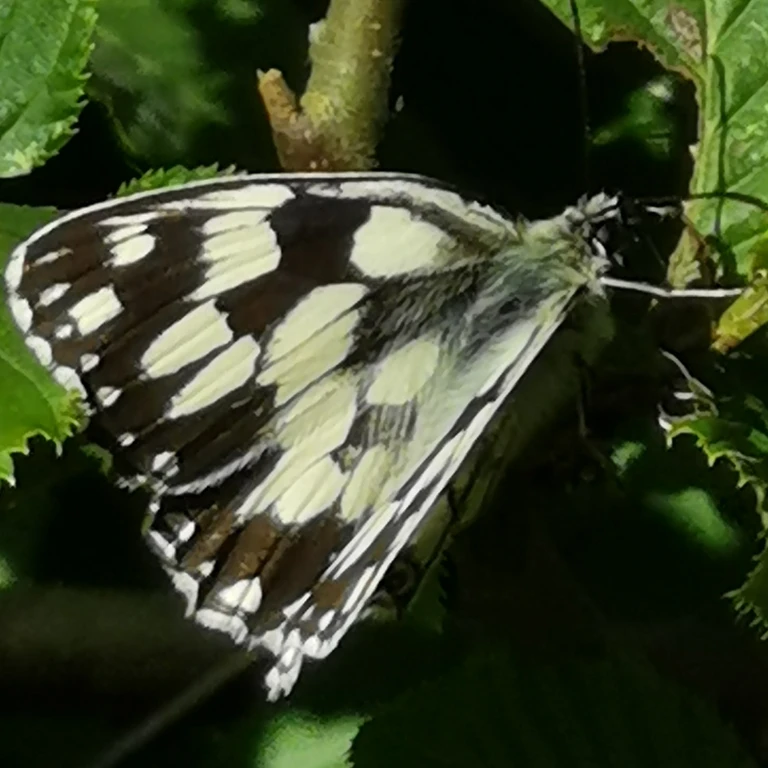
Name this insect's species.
Melanargia galathea
